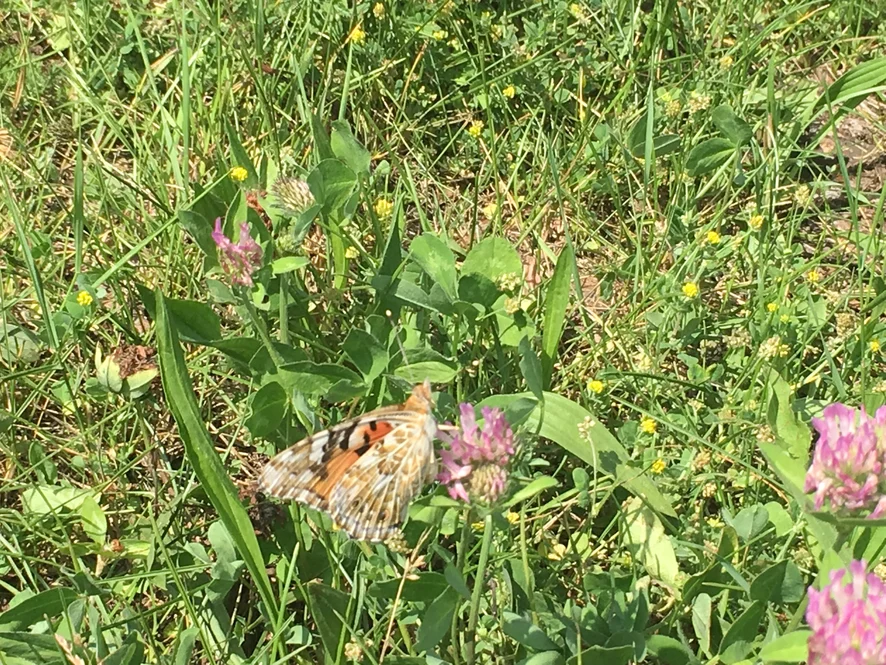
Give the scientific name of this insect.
Vanessa cardui
